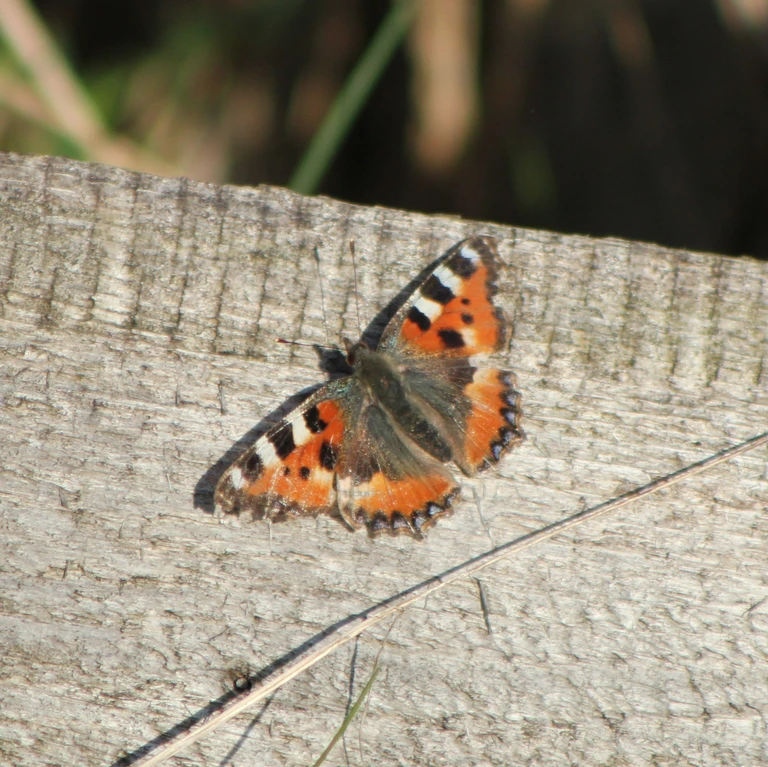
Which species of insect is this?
Aglais urticae
